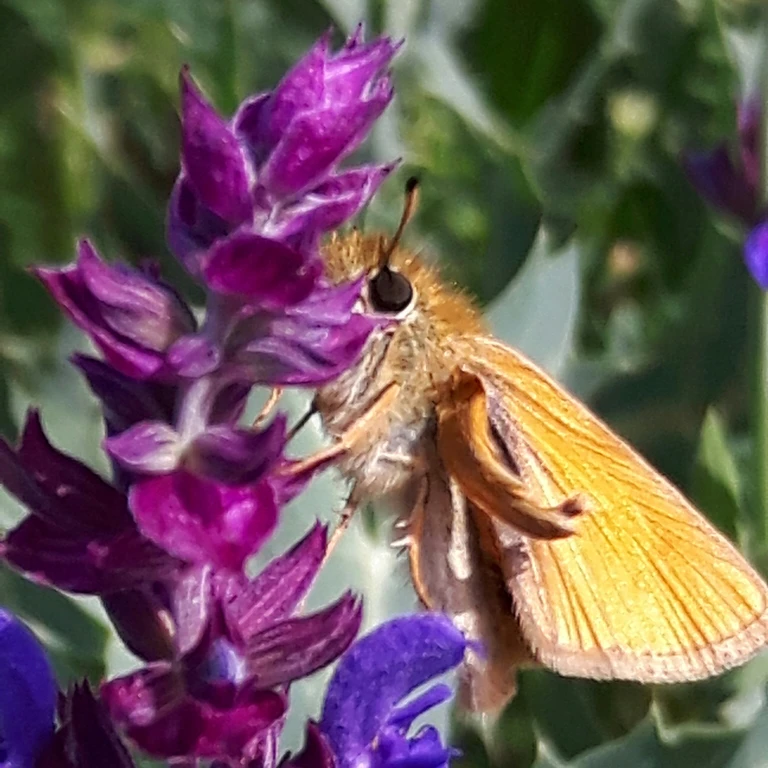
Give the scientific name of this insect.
Thymelicus lineola
